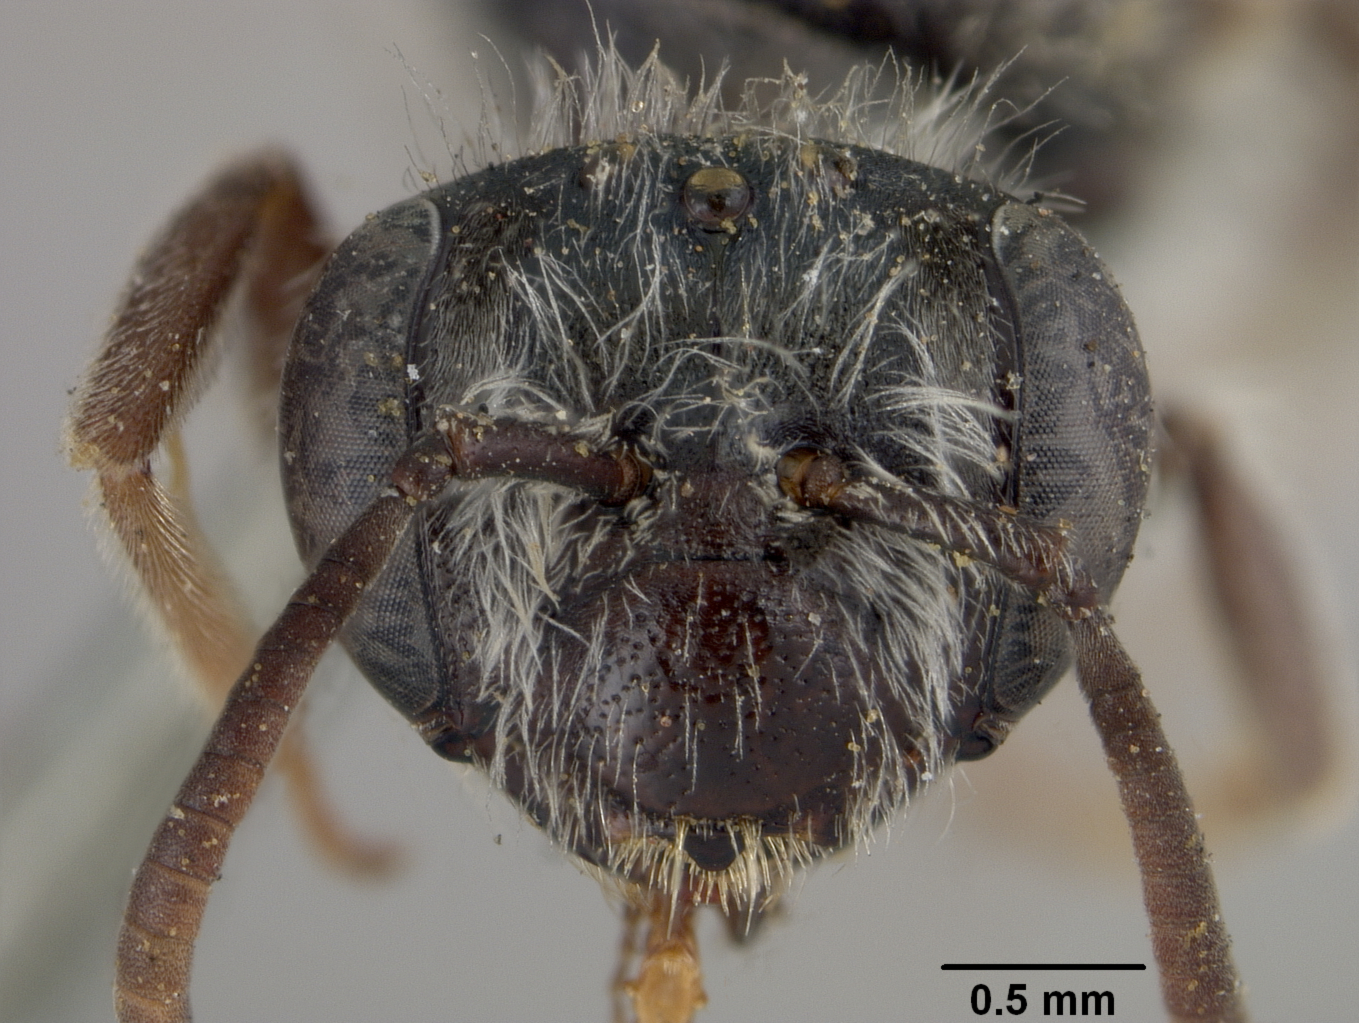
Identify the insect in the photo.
Andrena salicinella
